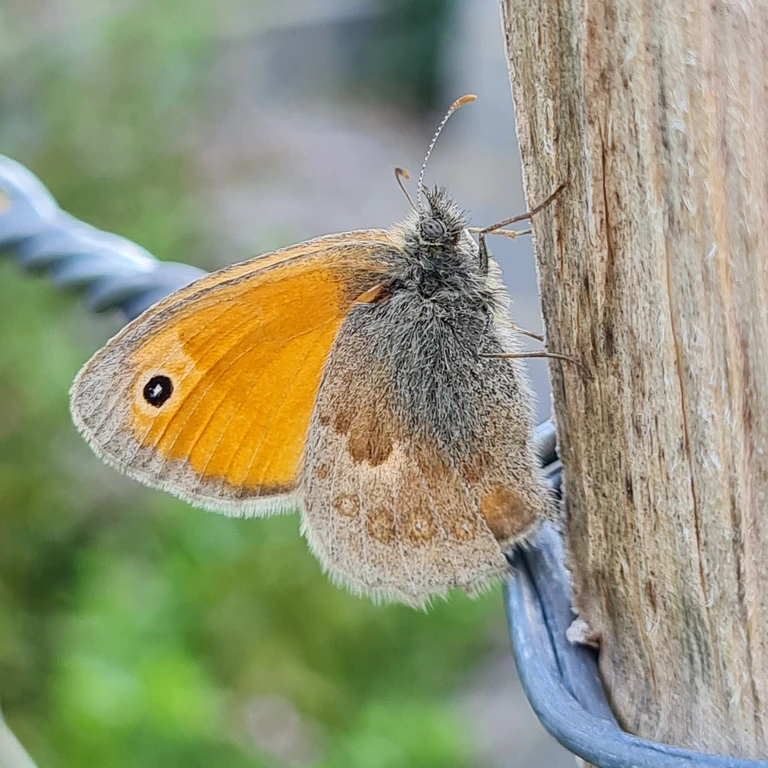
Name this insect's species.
Coenonympha pamphilus
